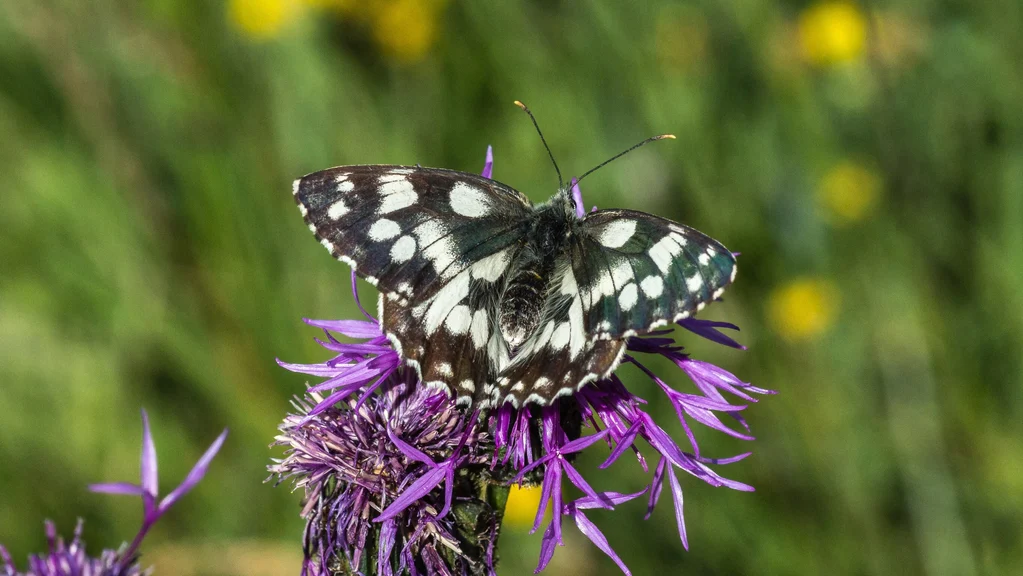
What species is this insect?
Melanargia galathea
